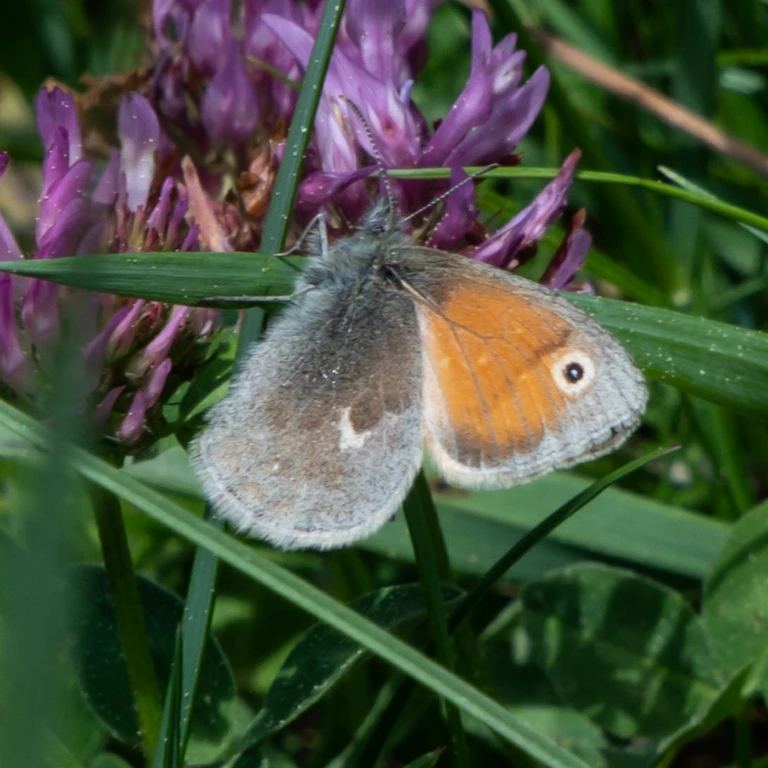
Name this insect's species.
Coenonympha pamphilus
